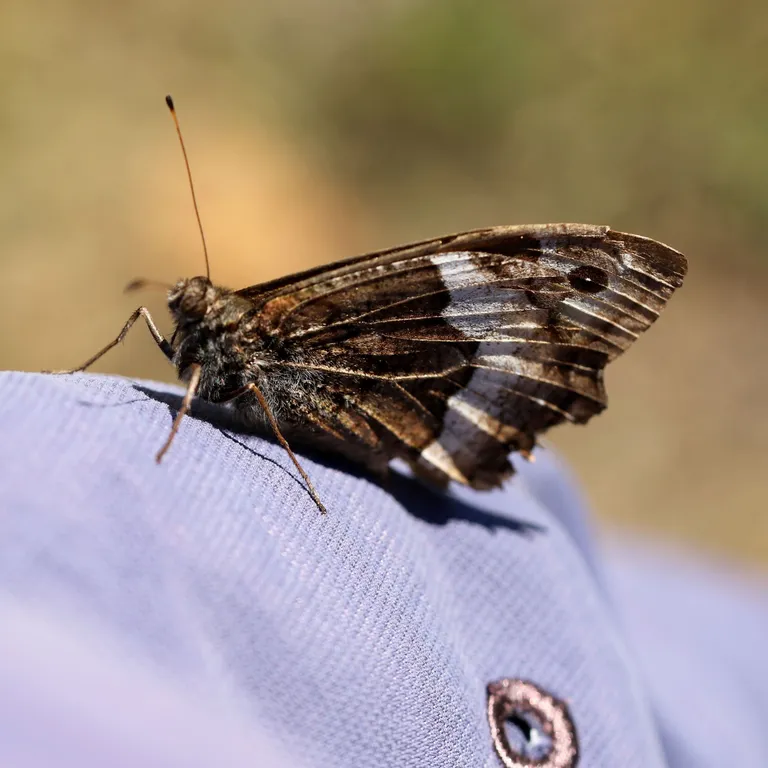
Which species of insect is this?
Hipparchia fagi
